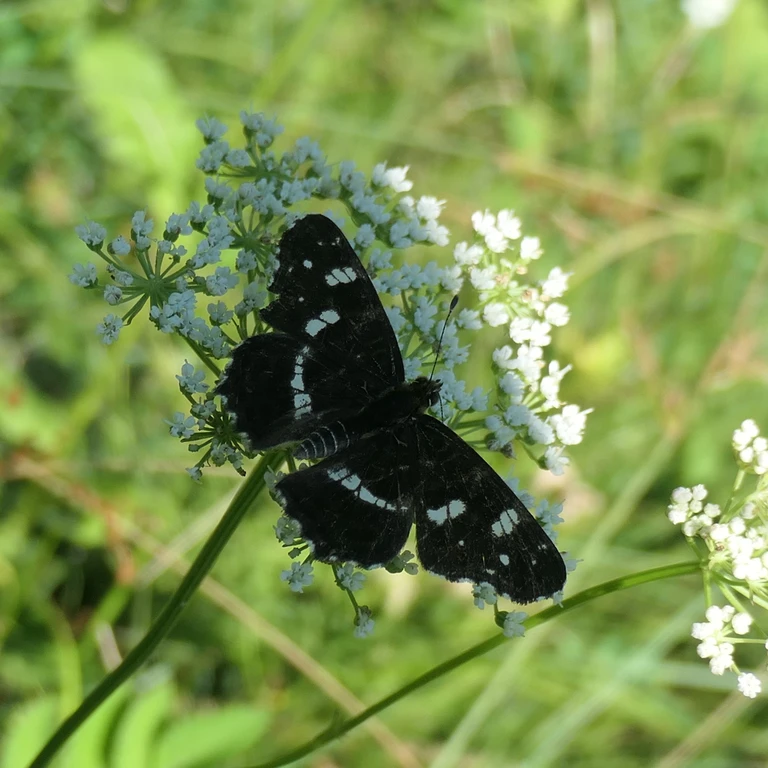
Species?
Araschnia levana
